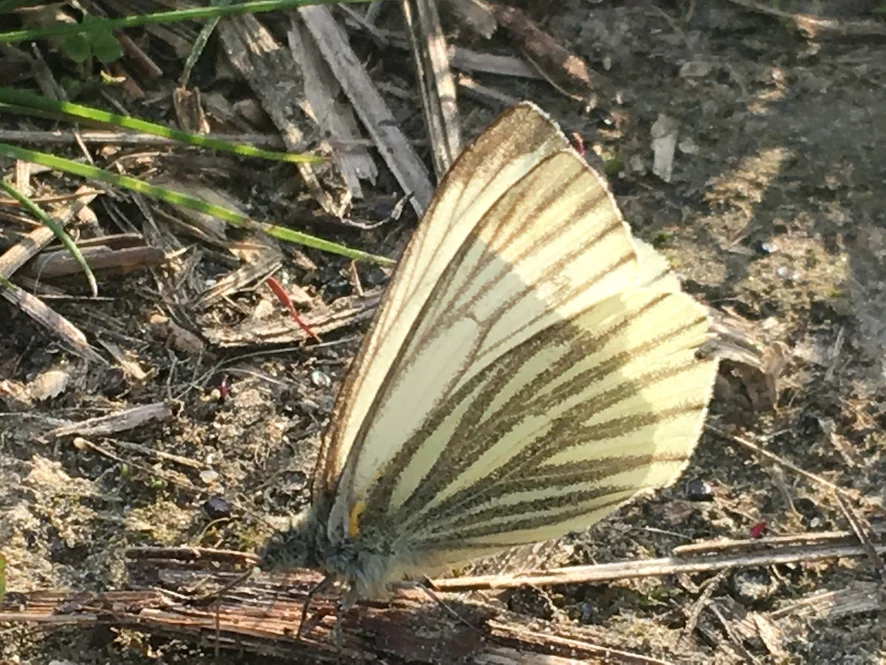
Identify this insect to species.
Pieris napi
